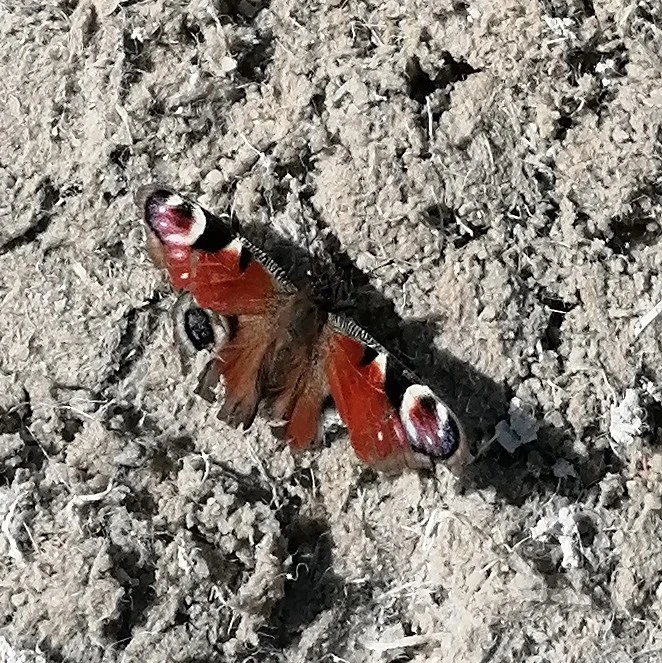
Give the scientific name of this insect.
Aglais io
